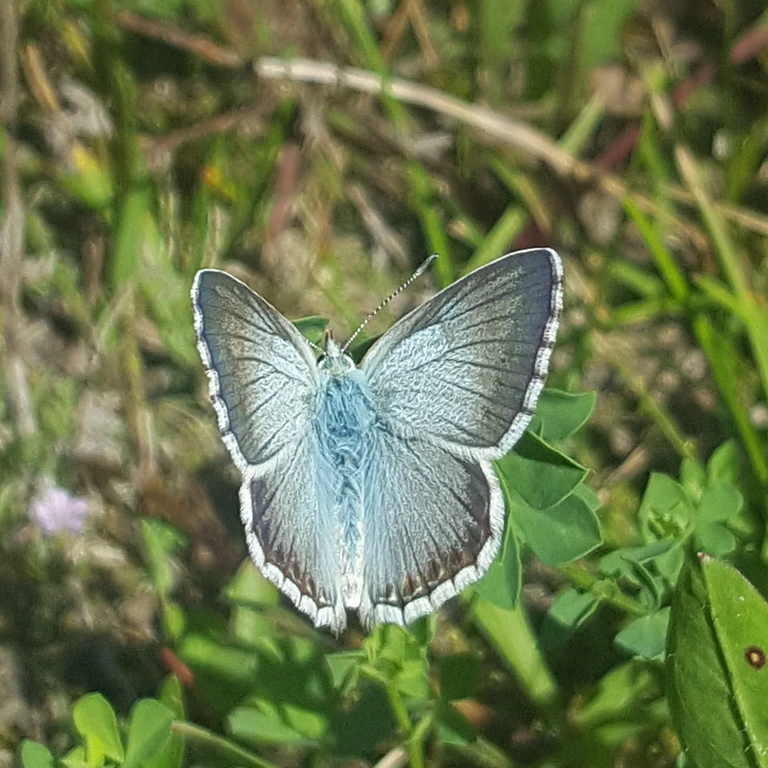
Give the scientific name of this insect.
Lysandra coridon
